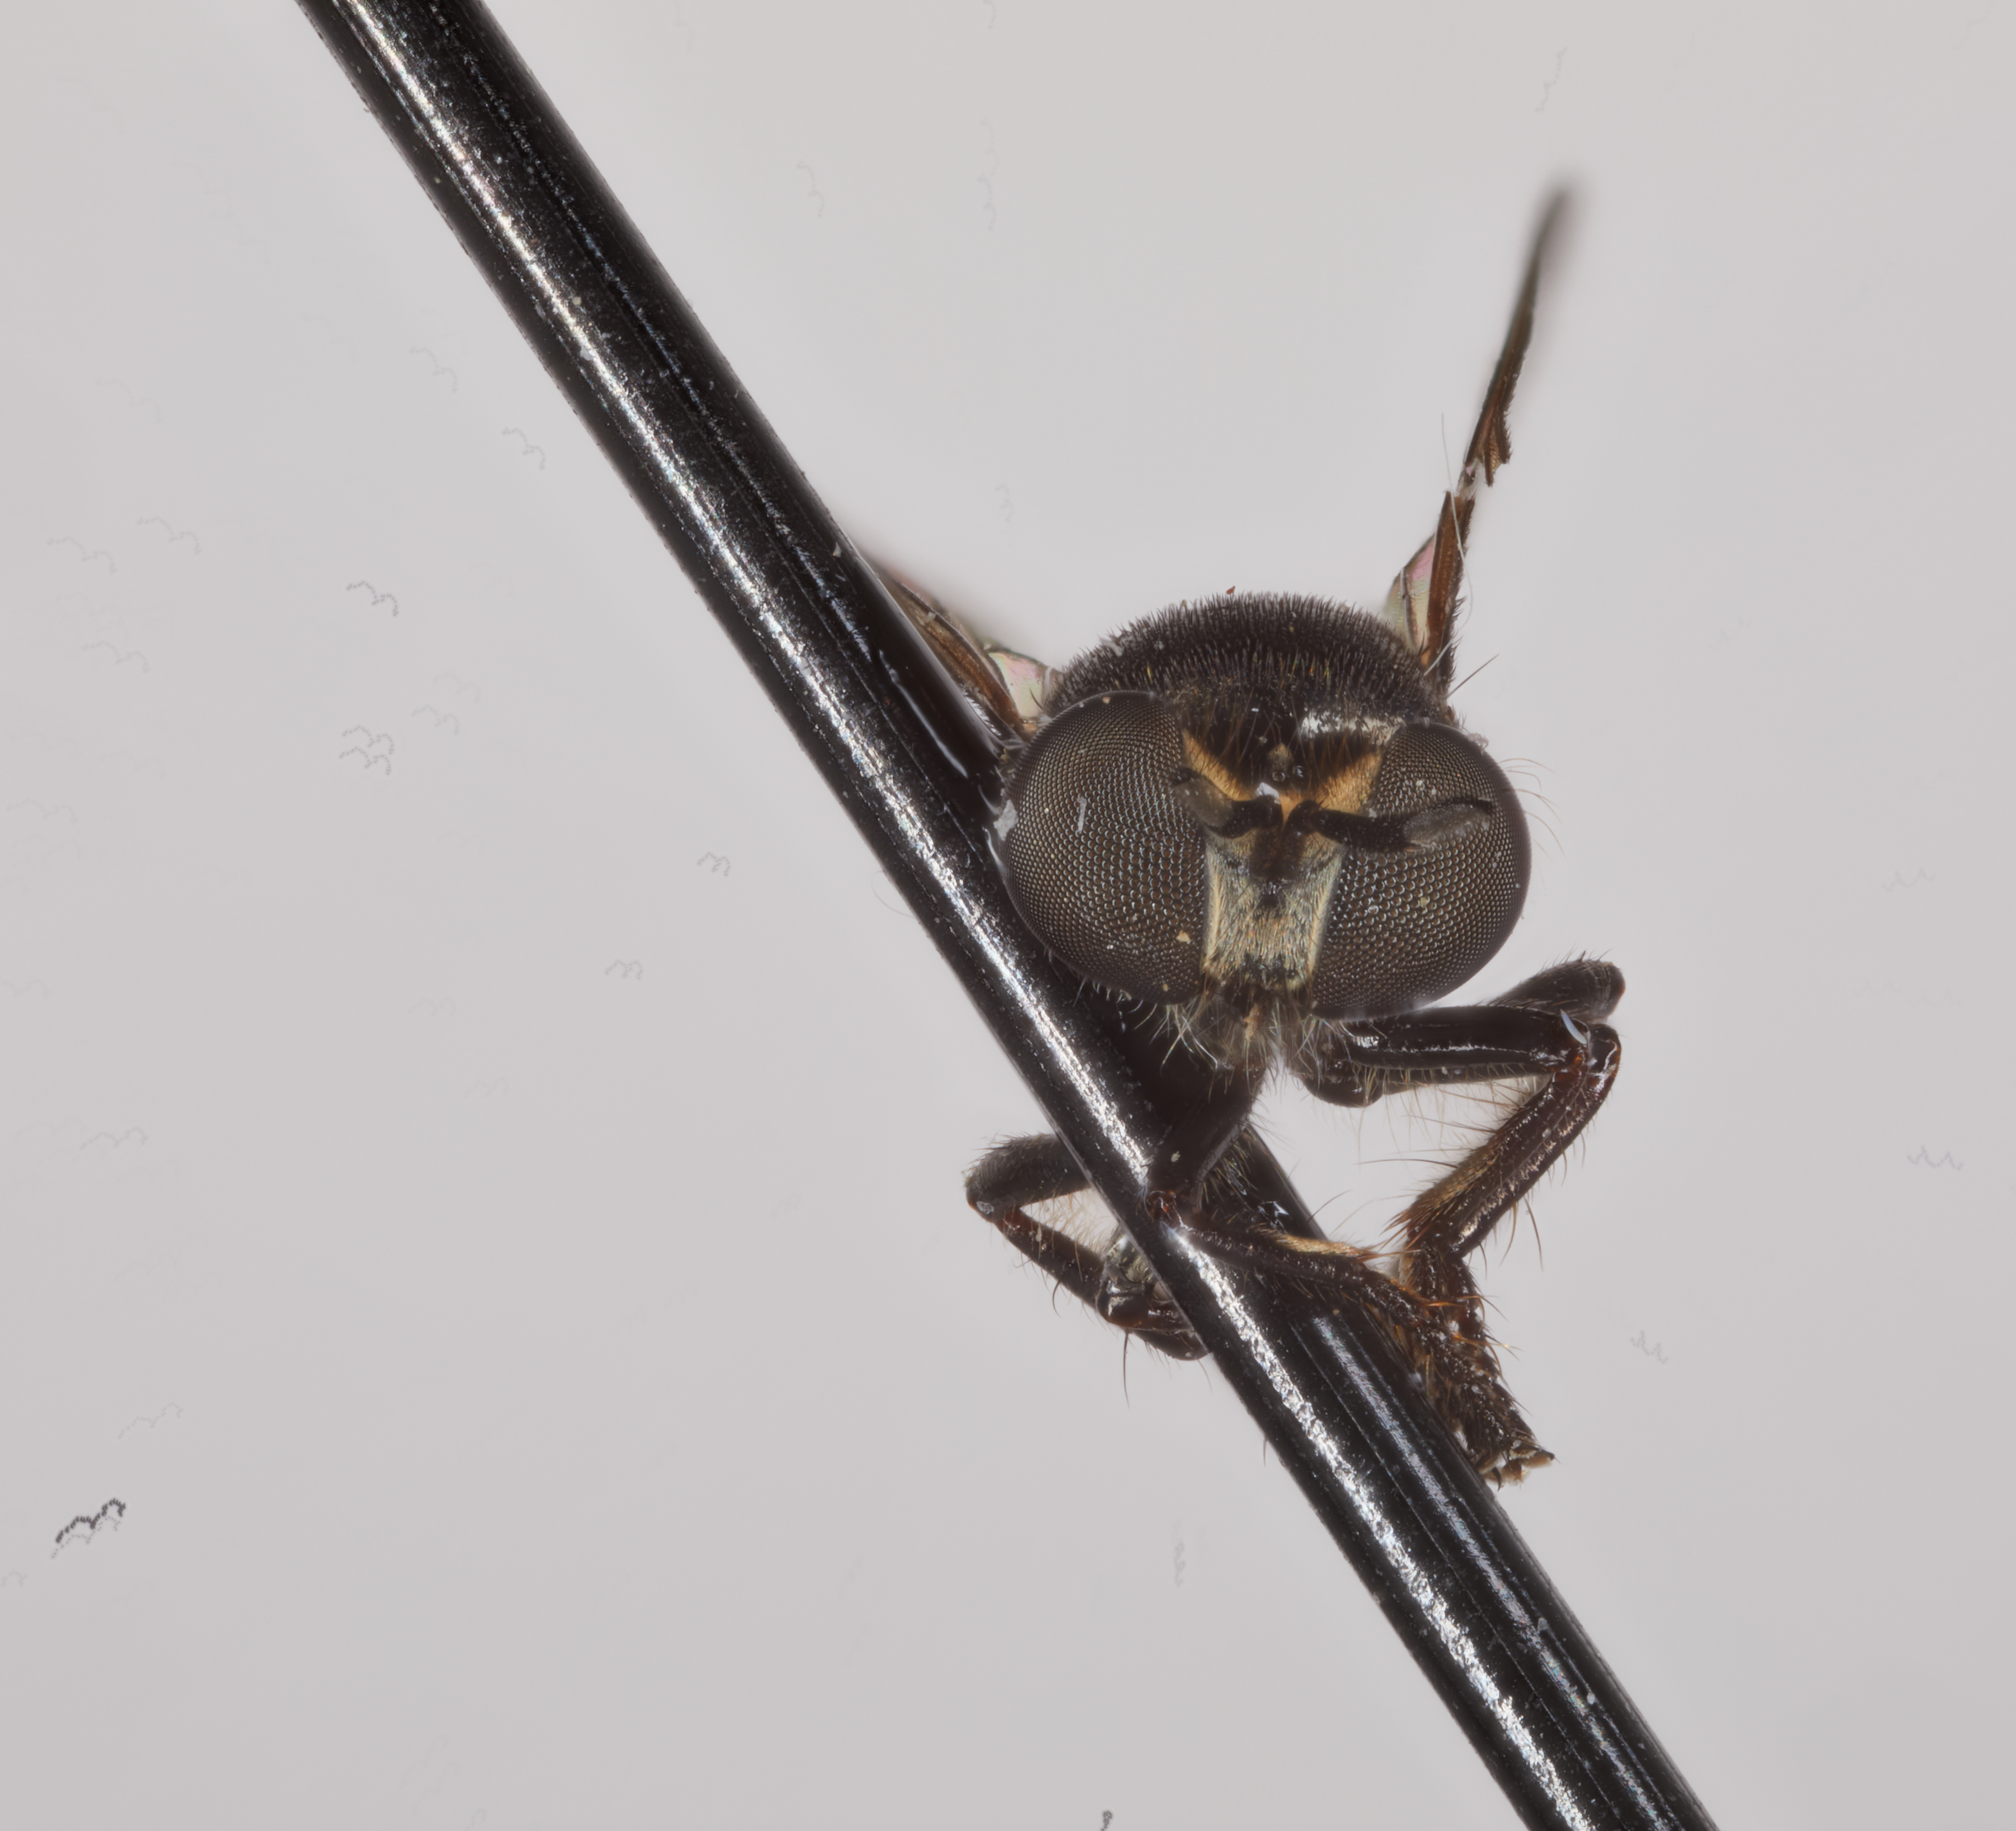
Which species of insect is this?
Cerotainia melanosoma
